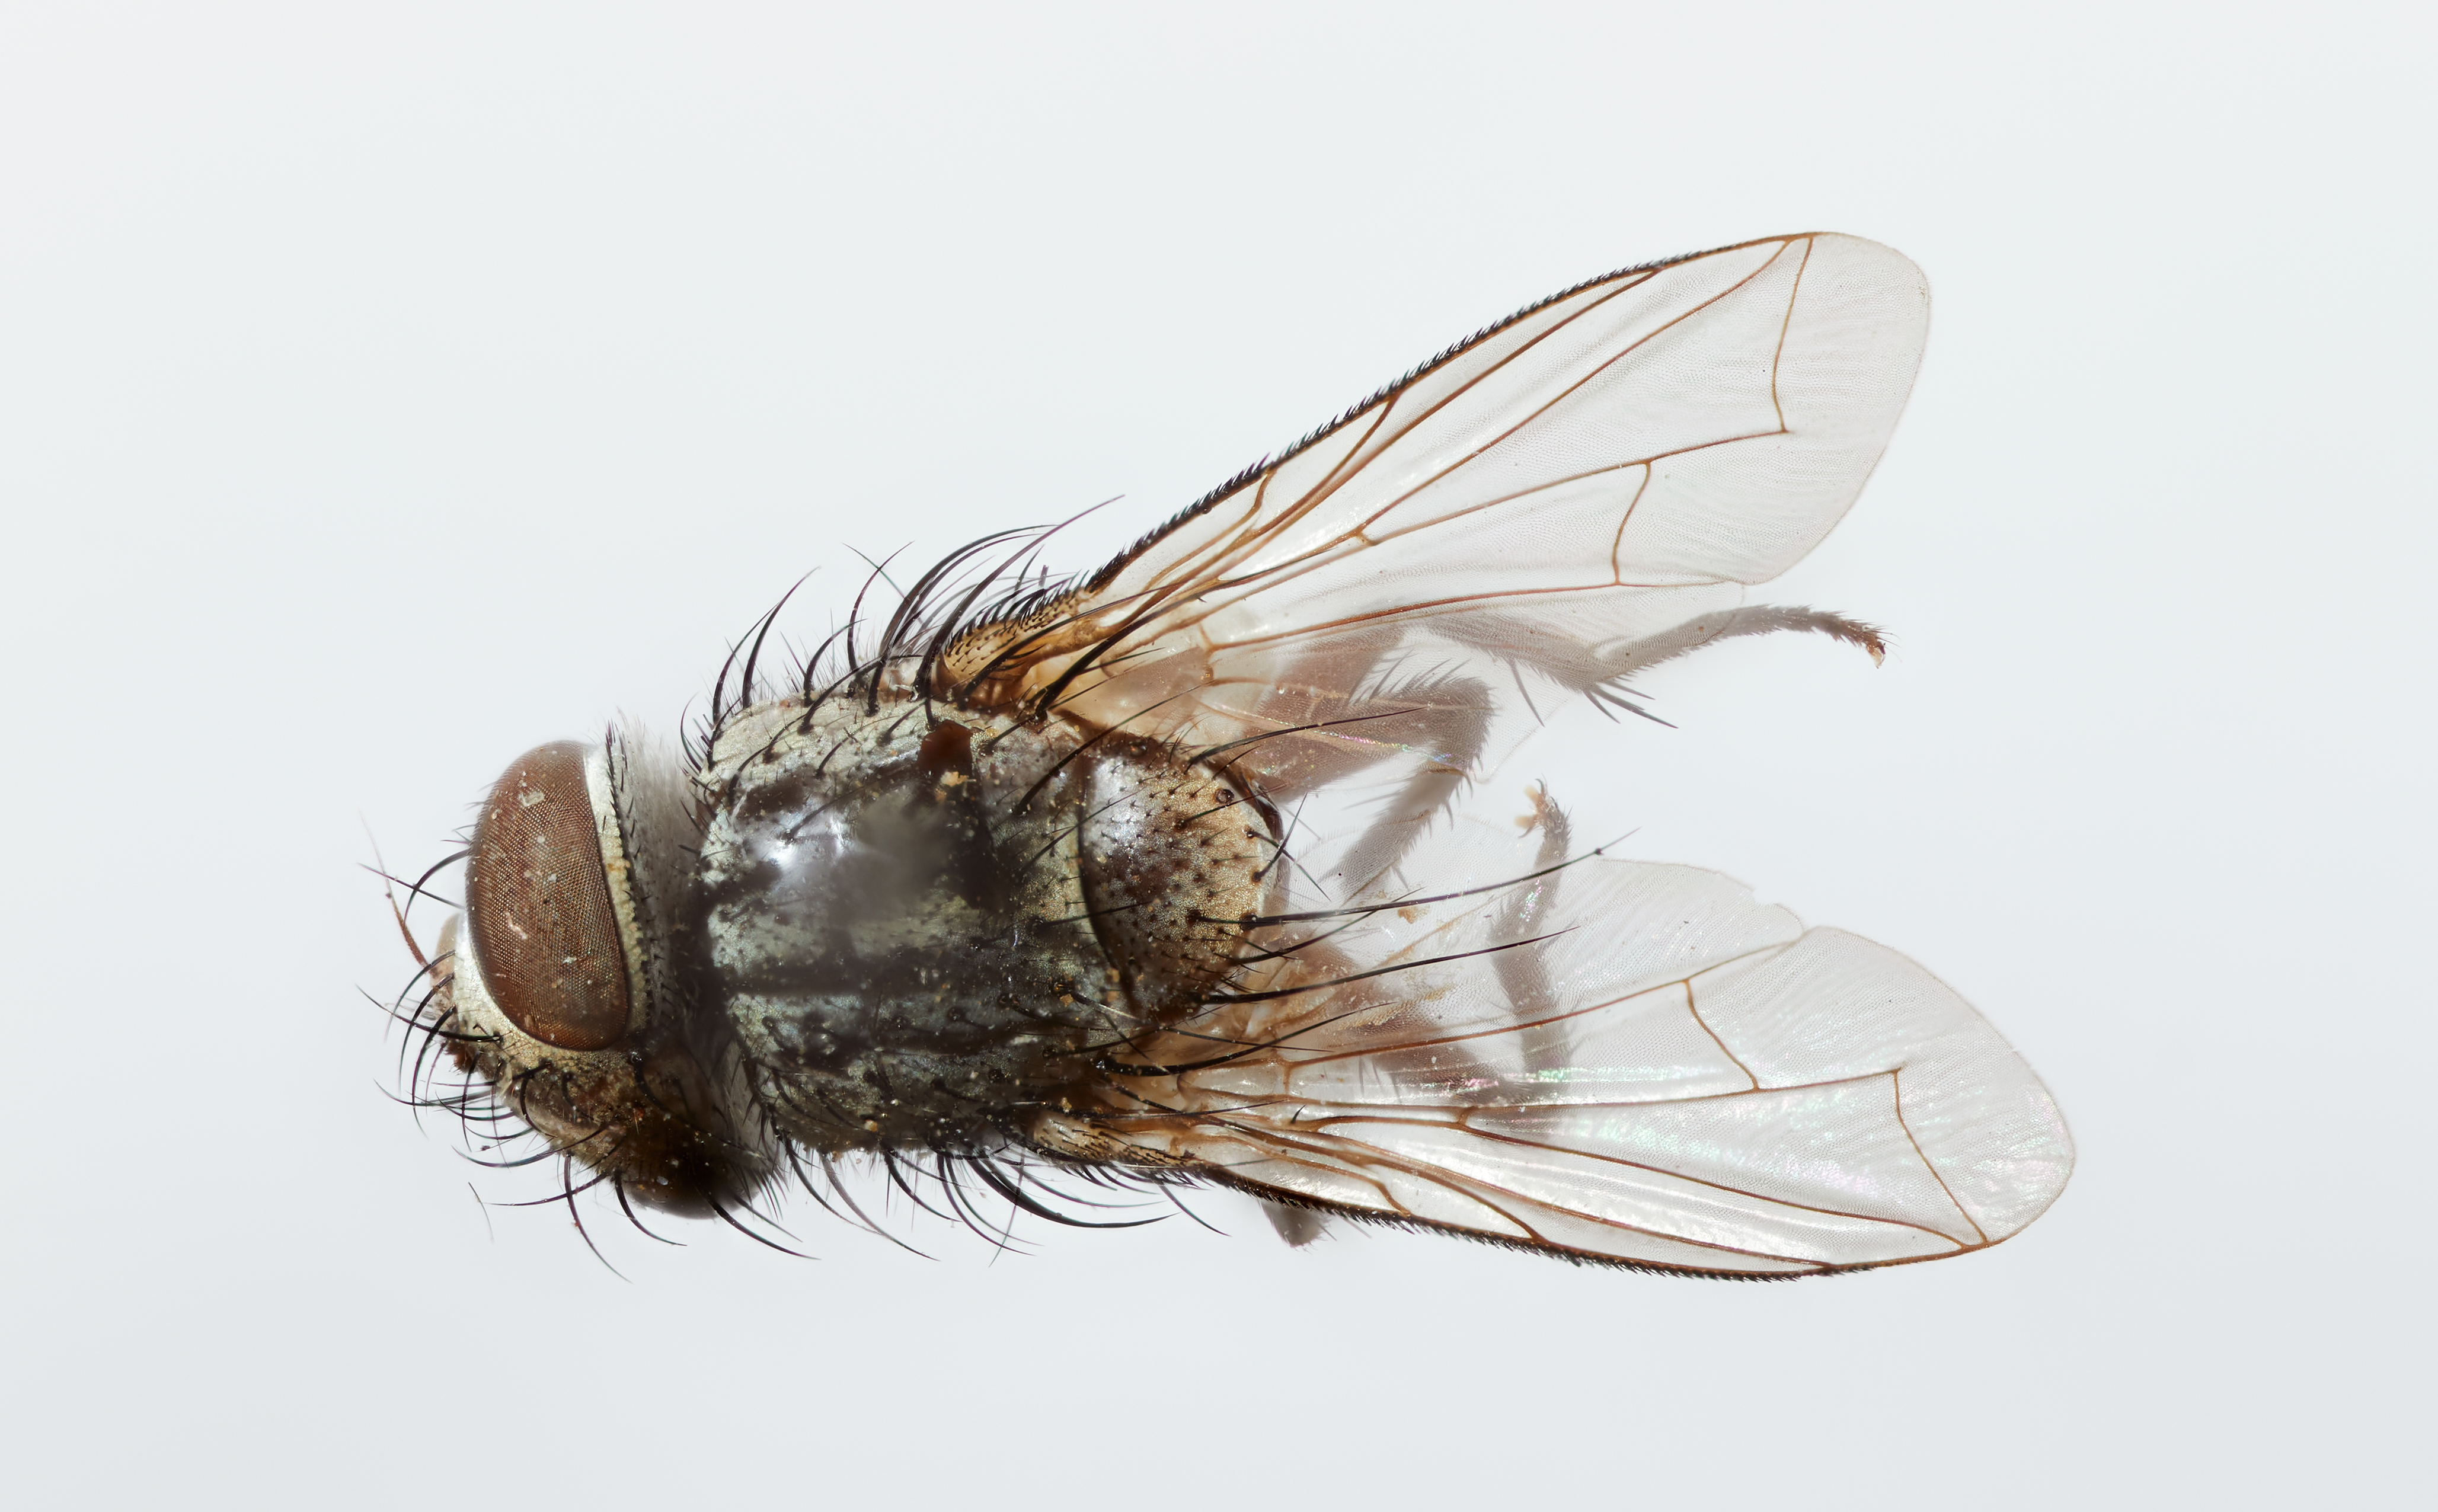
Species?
Zygosturmia inca
